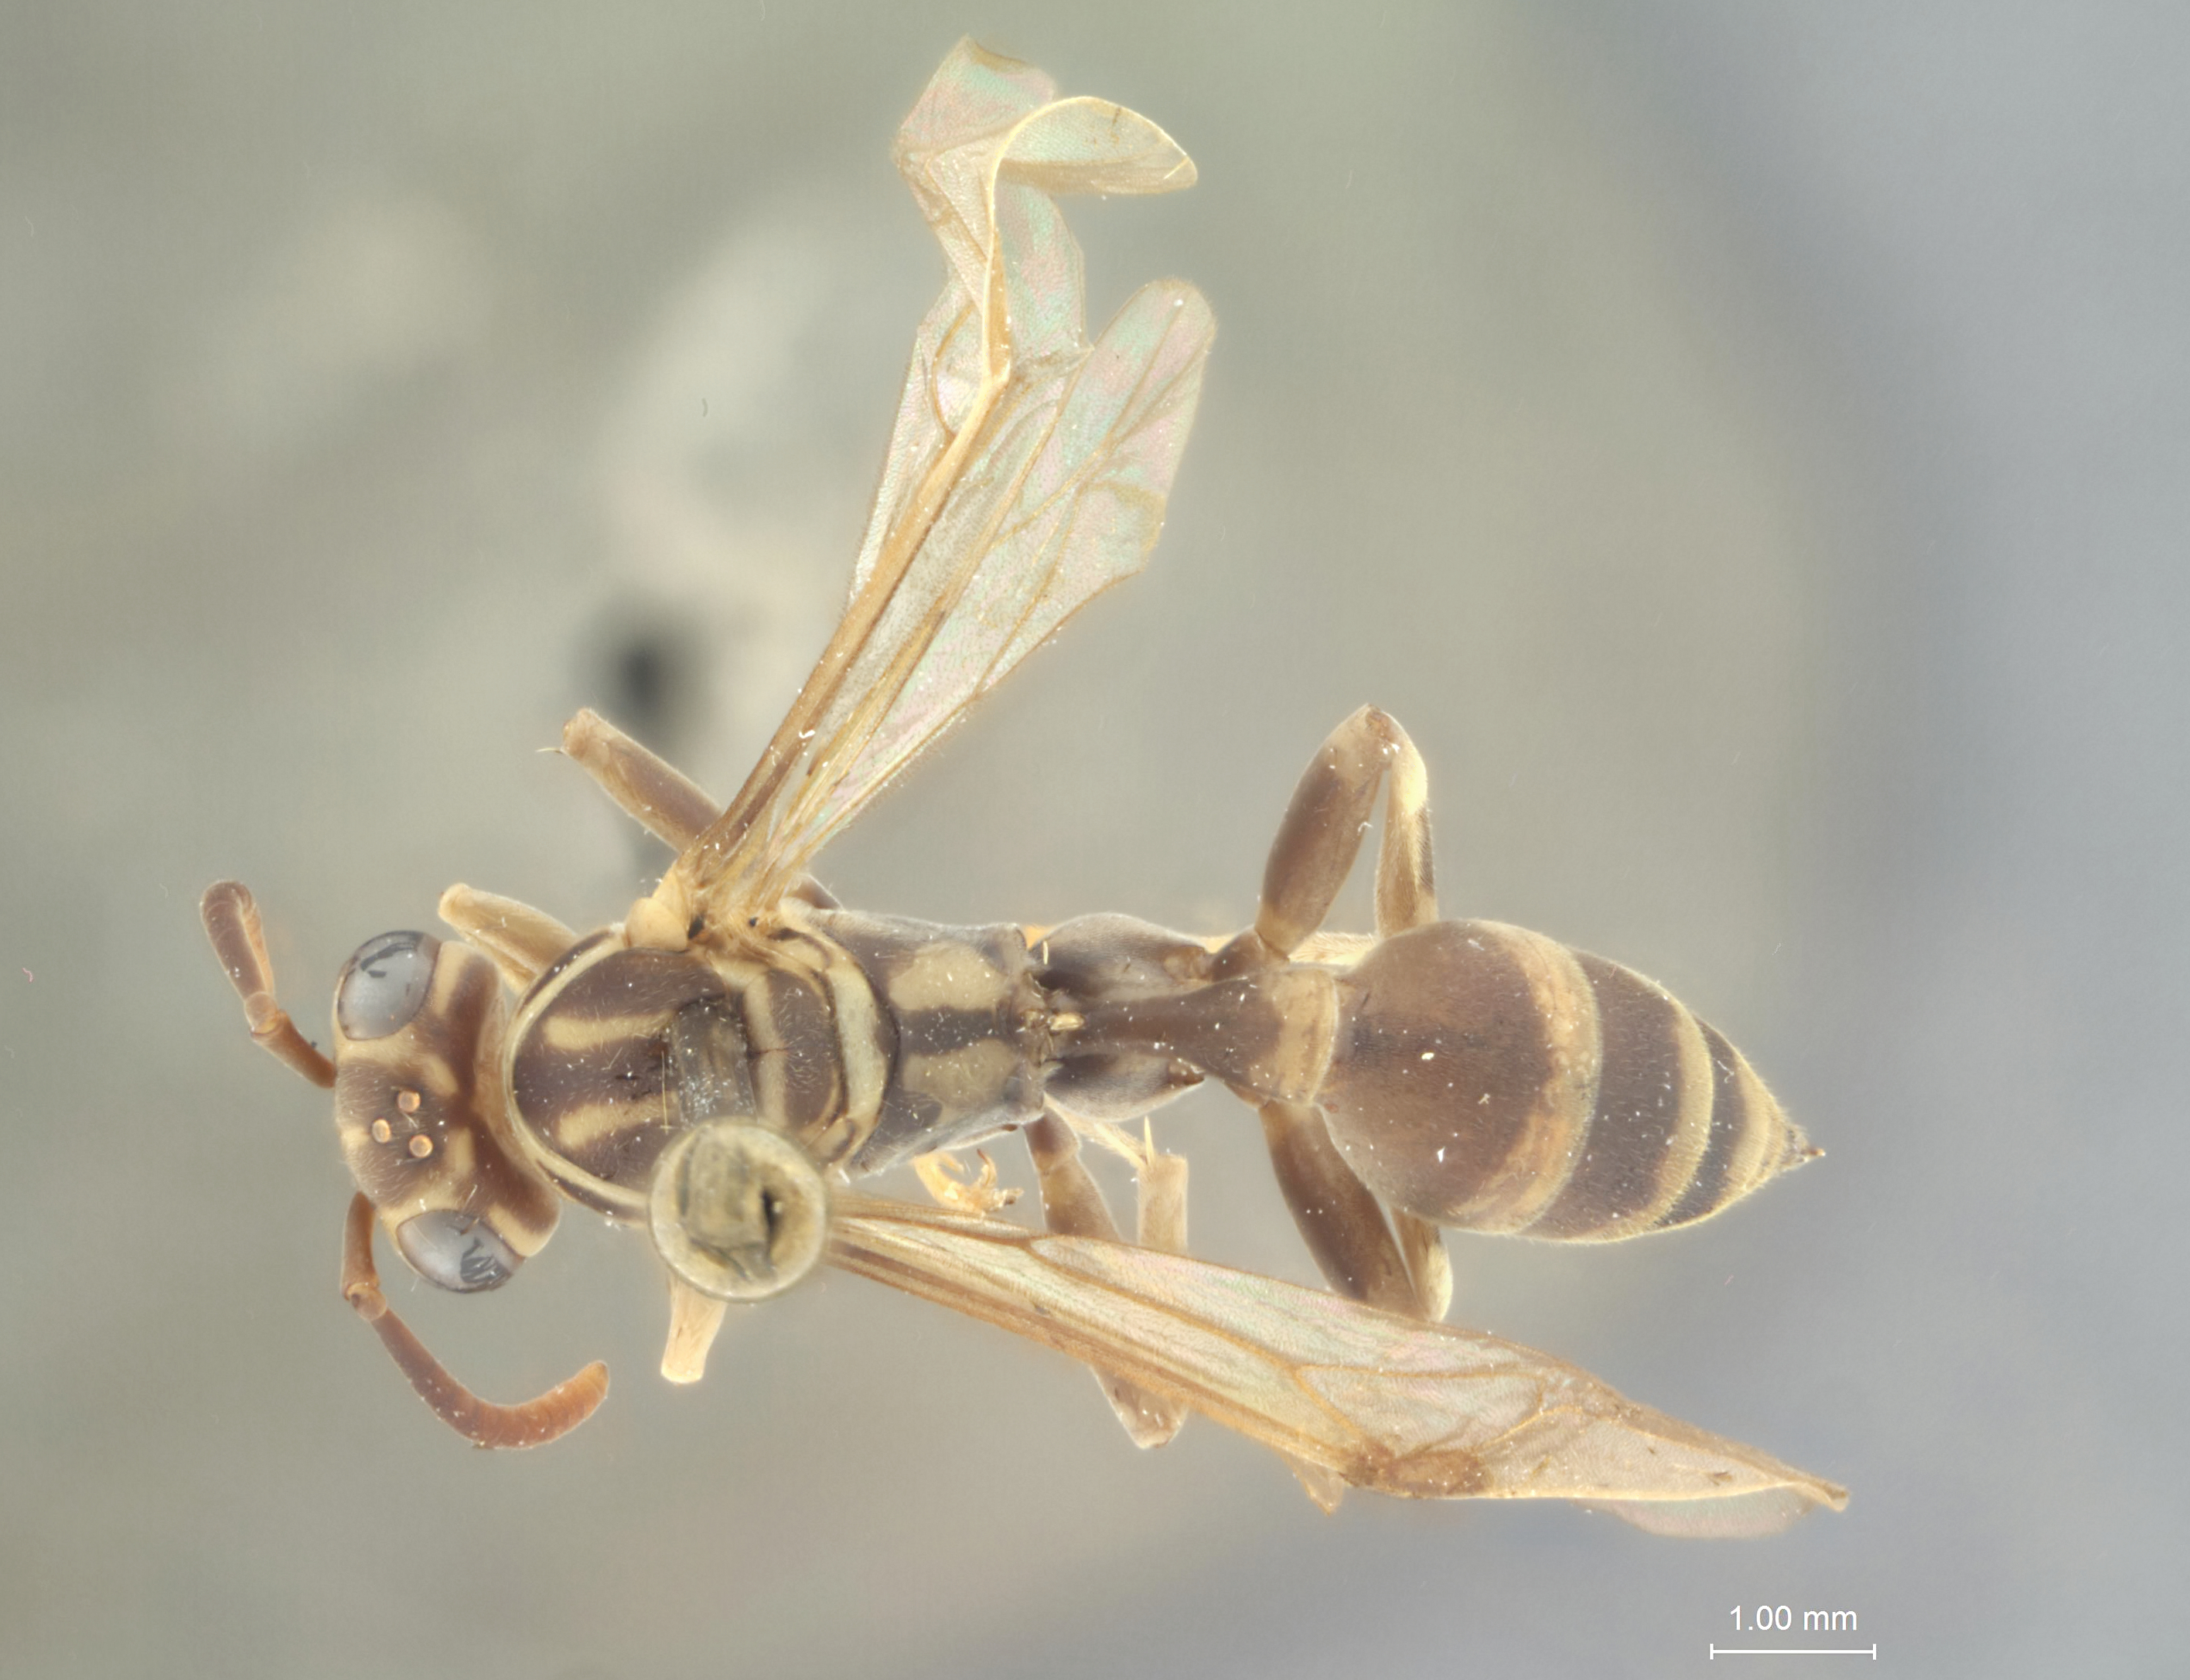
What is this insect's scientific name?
Mischocyttarus pelor
